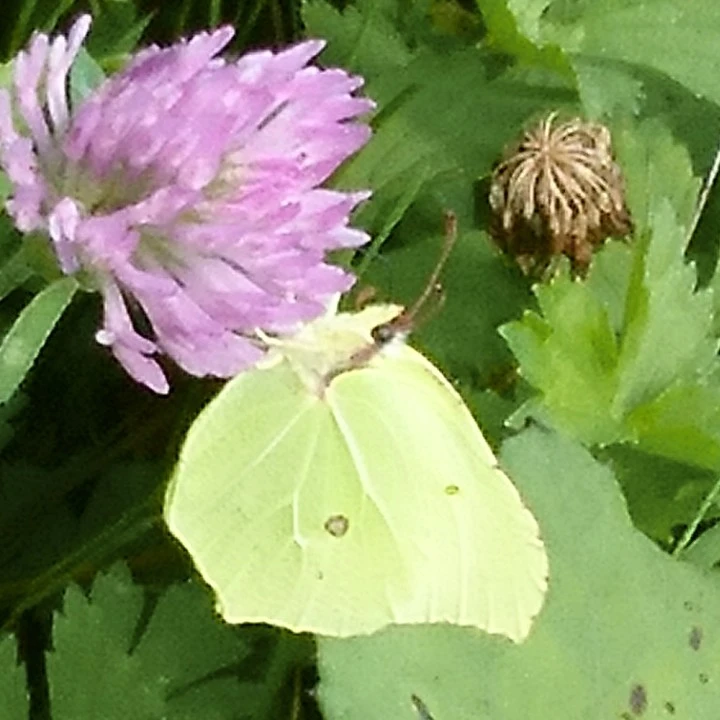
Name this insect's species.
Gonepteryx rhamni
